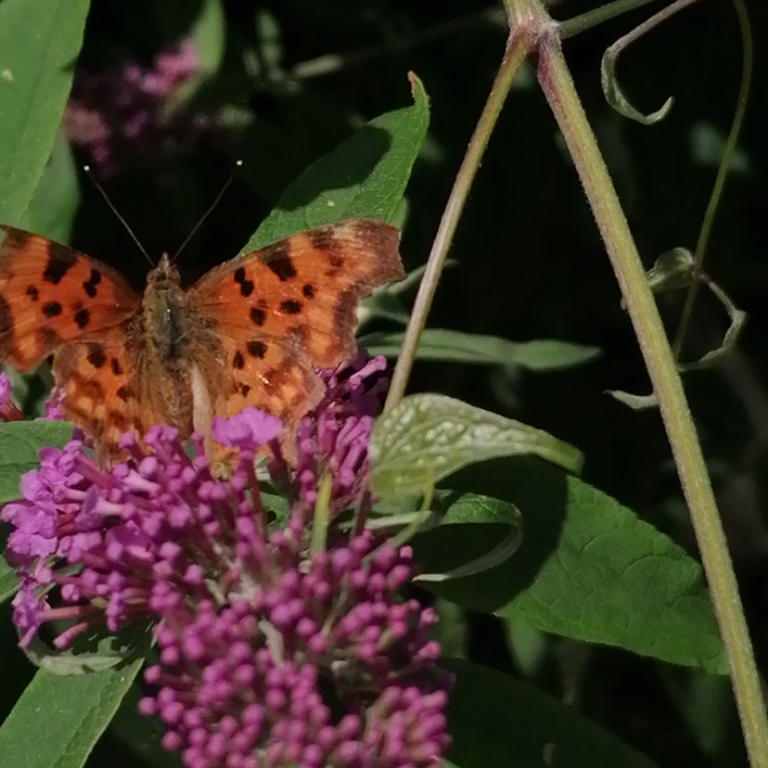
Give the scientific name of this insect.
Polygonia c-album
